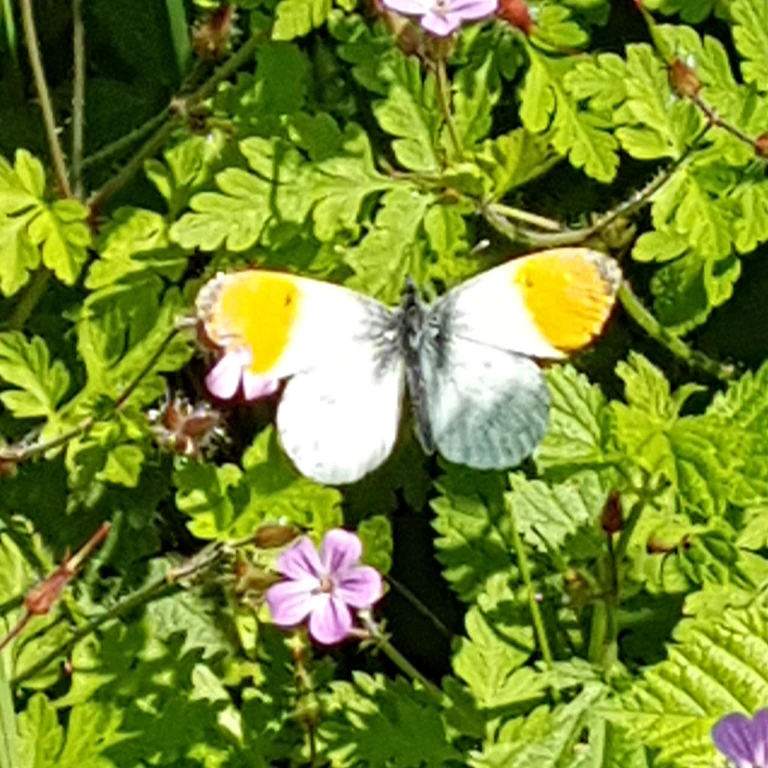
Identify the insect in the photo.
Anthocharis cardamines
